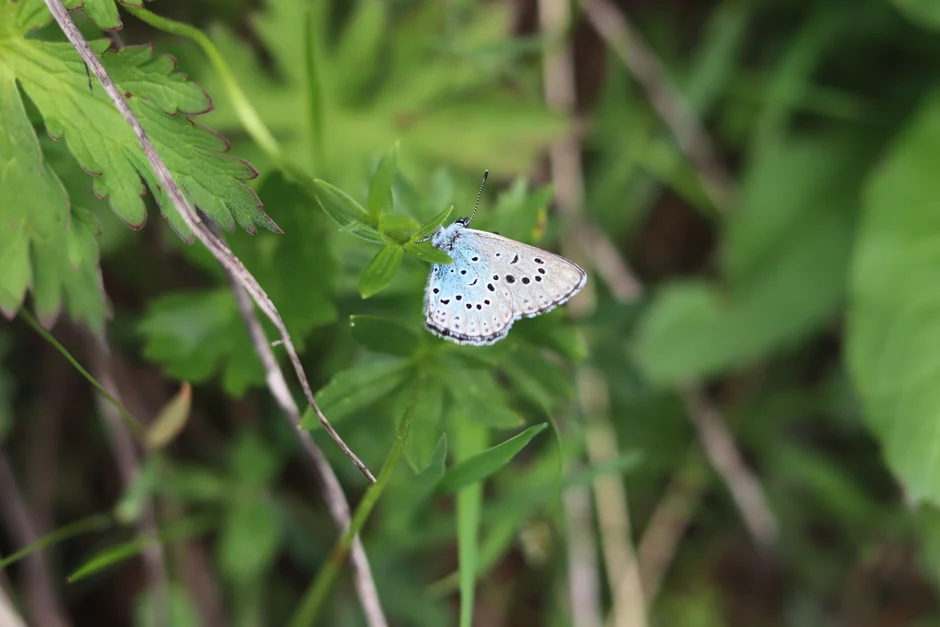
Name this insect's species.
Phengaris arion (also Maculinea arion)
